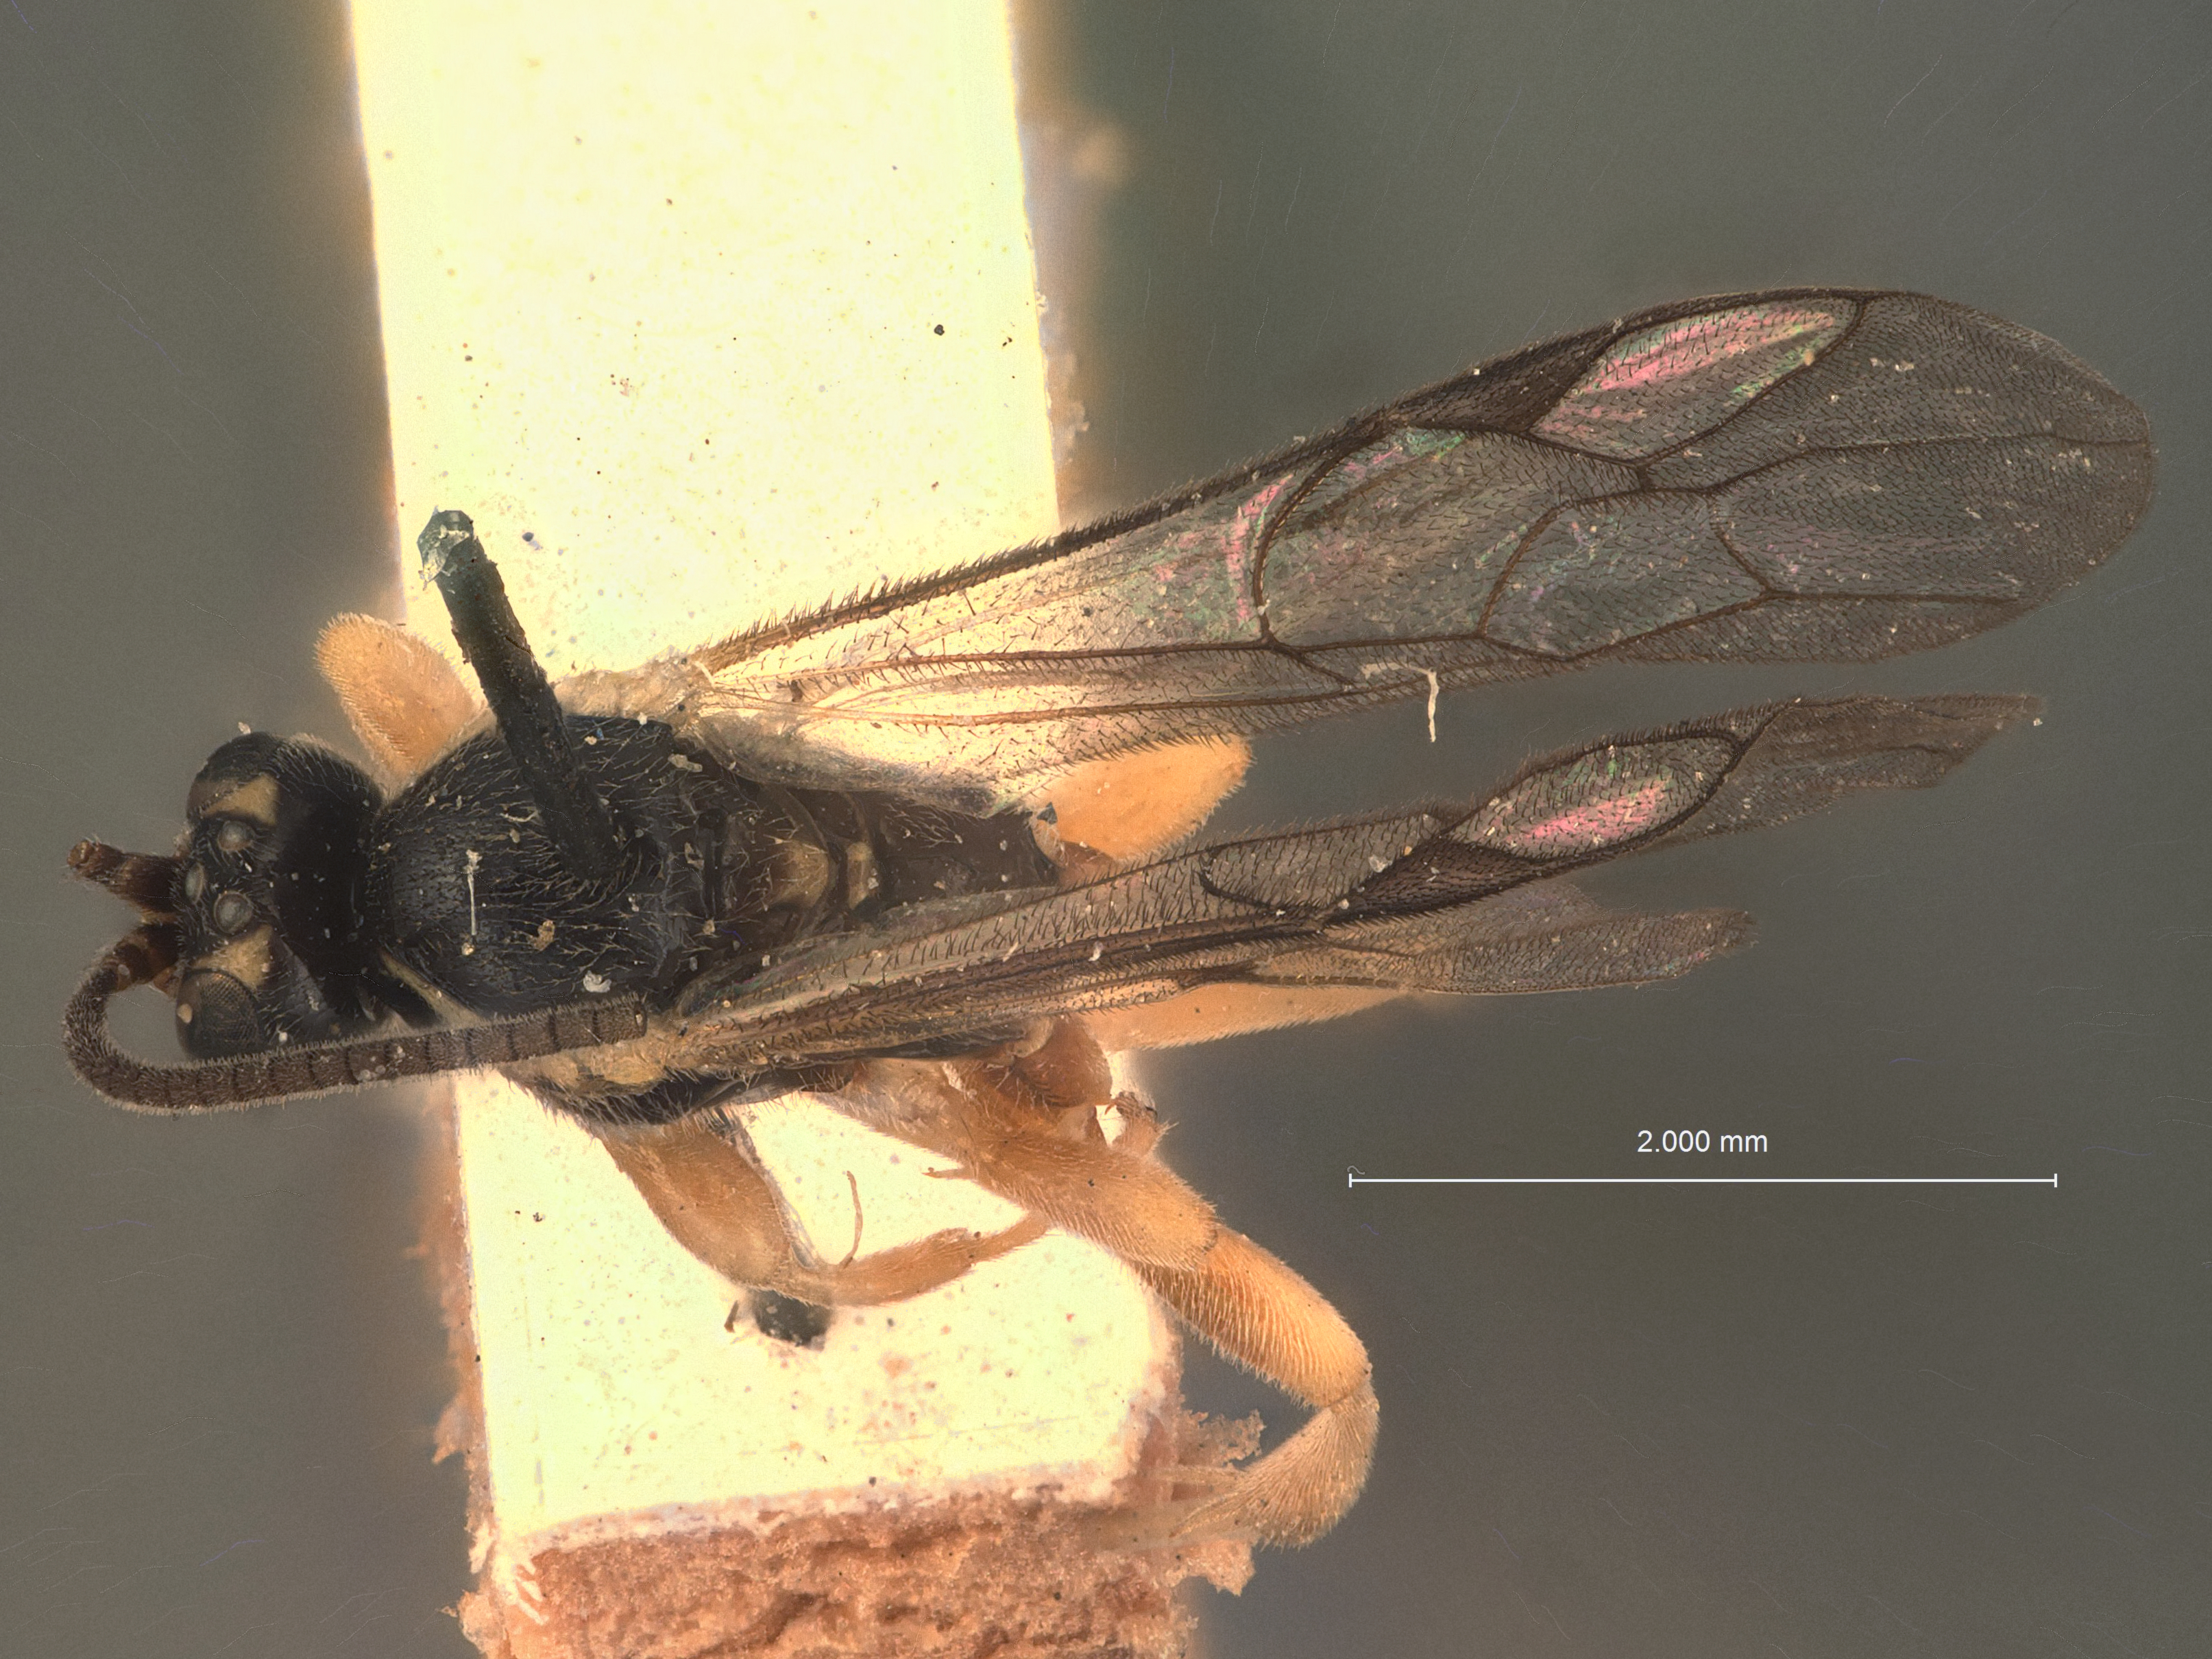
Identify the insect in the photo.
Exochus xanthopsis
